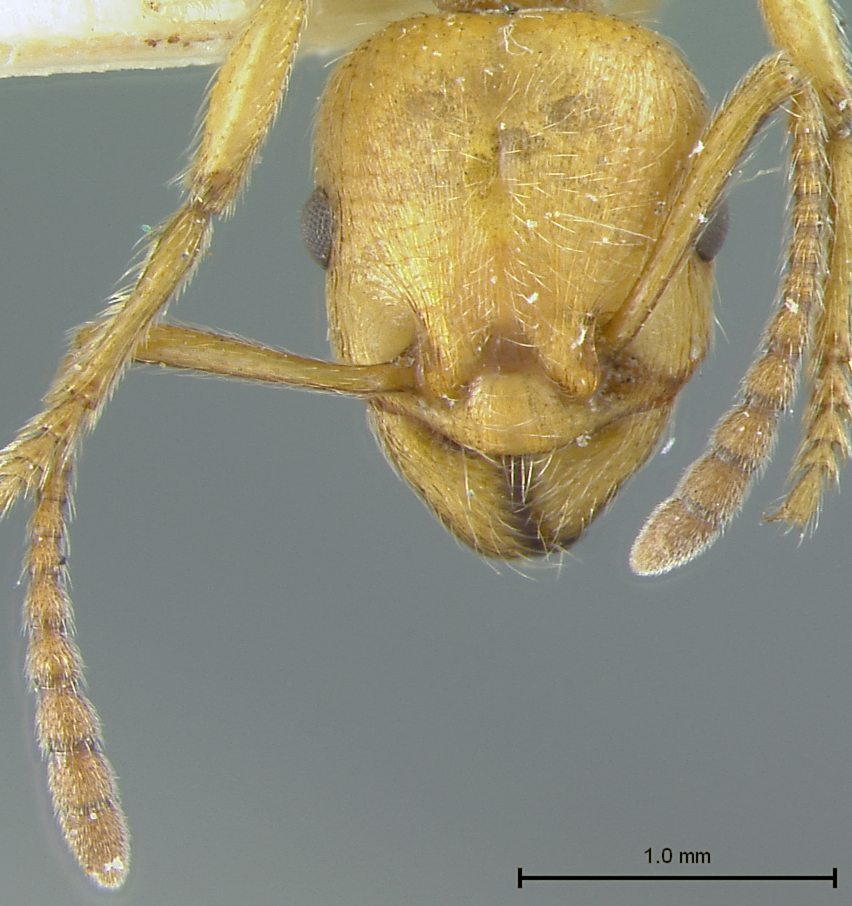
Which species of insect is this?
Myrmica aldrichi
